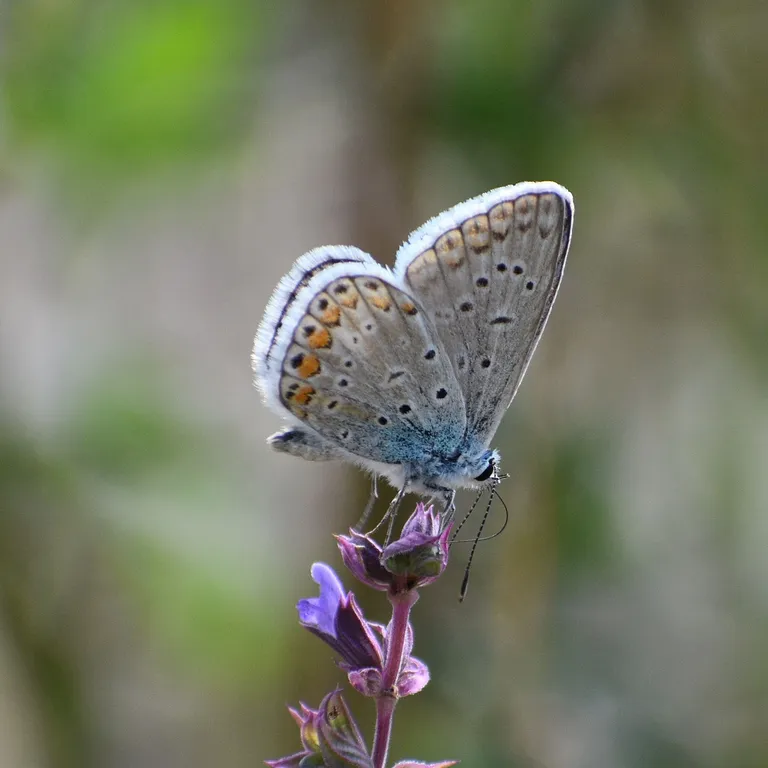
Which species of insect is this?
Polyommatus icarus
